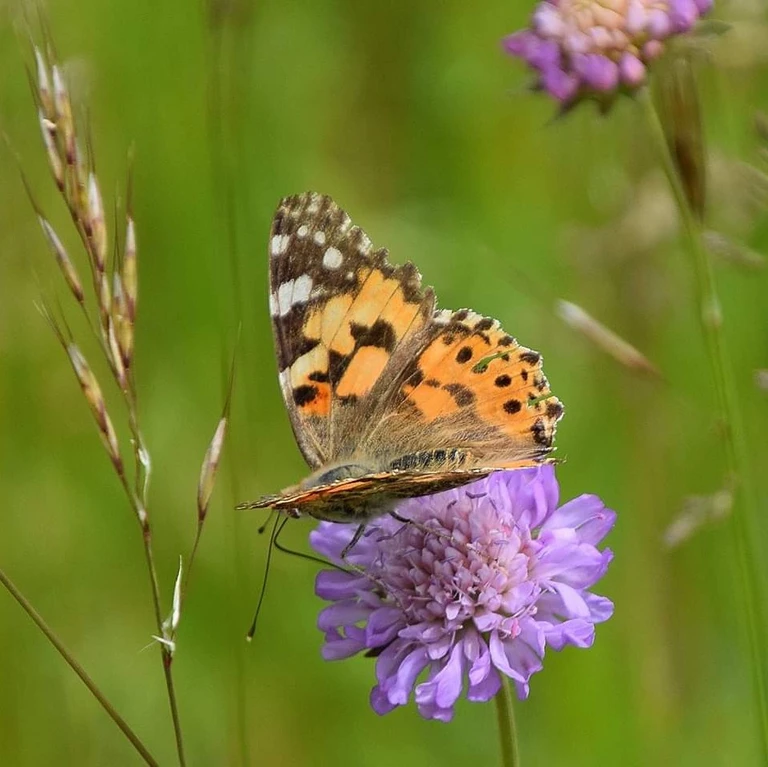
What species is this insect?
Vanessa cardui
